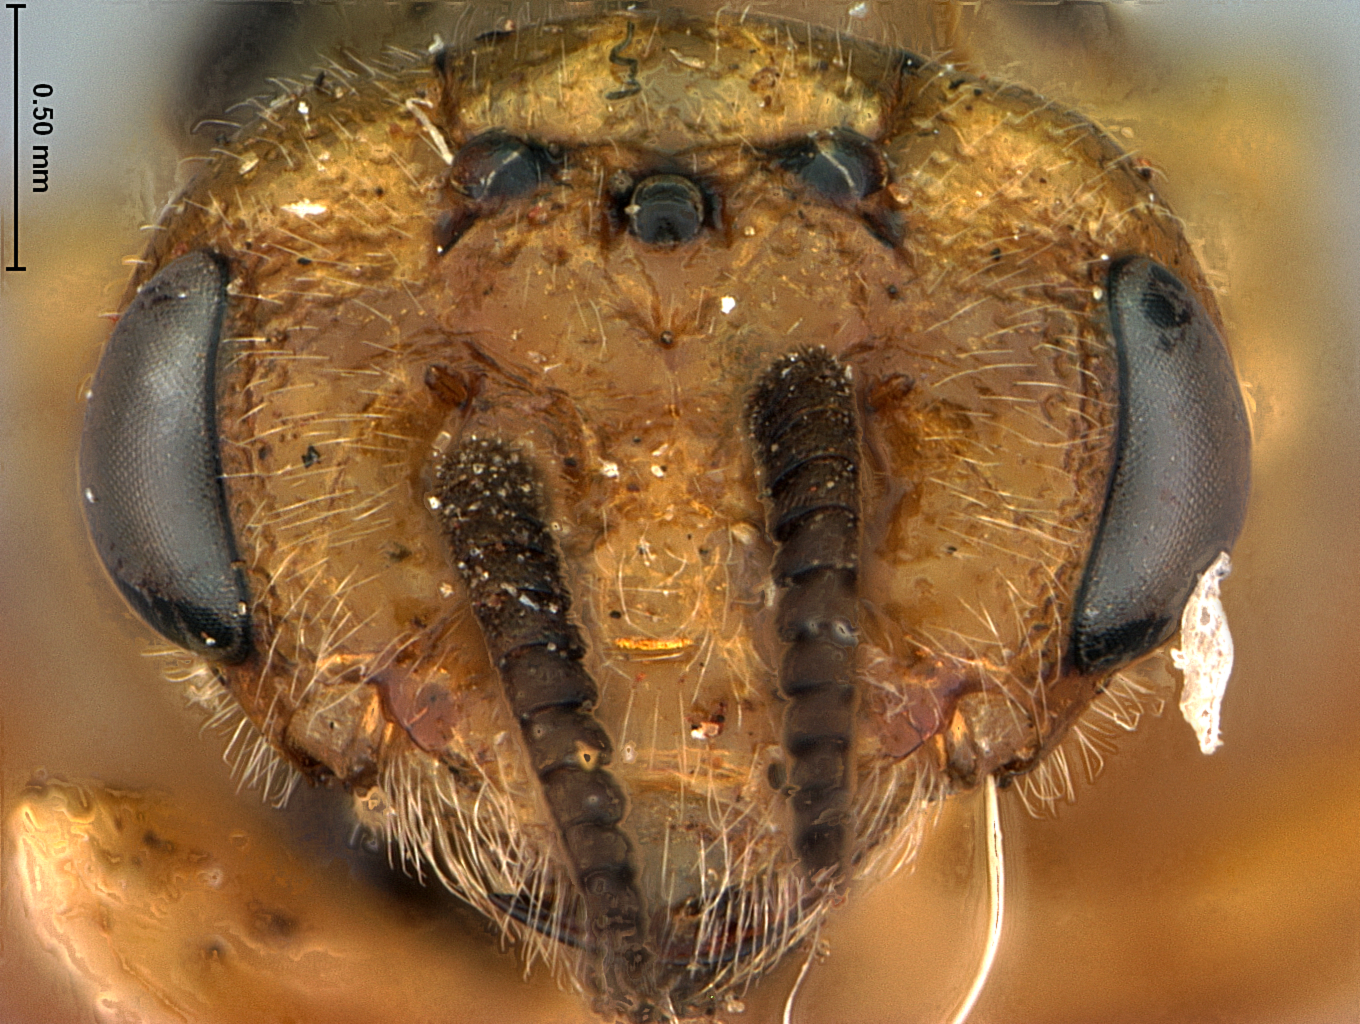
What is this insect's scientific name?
Neodiprion autumnalis
